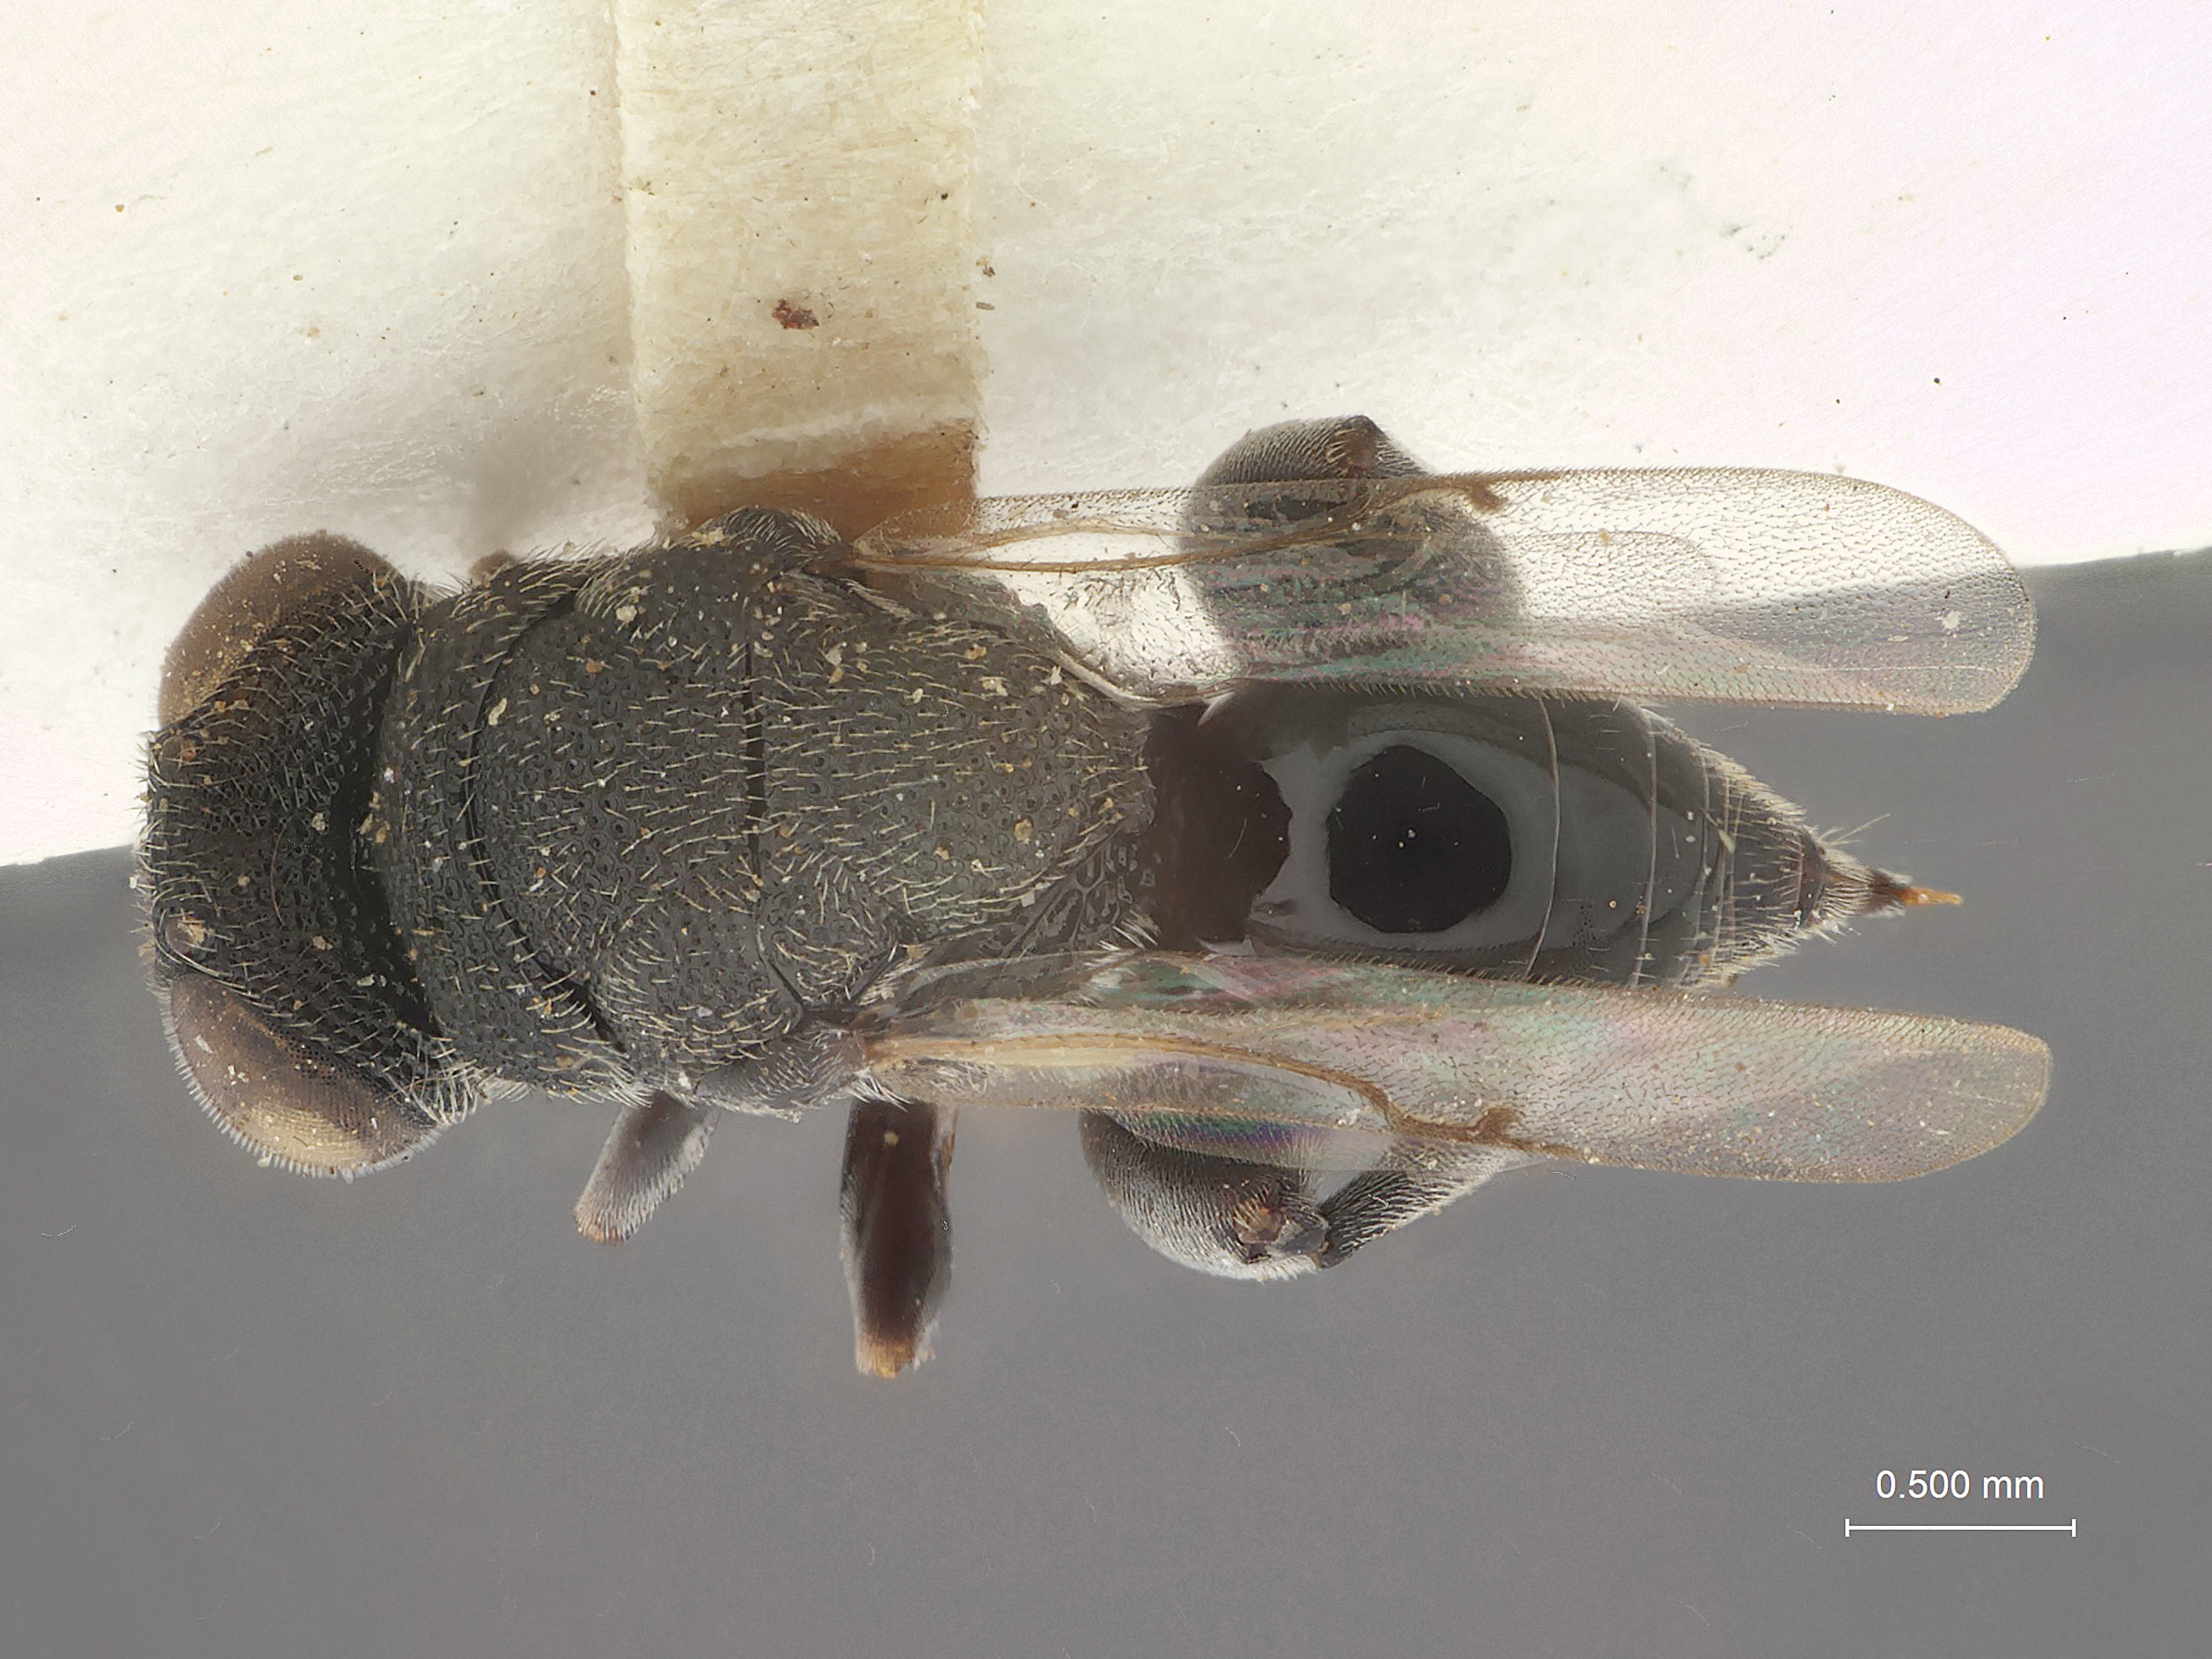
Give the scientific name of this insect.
Neohaltichella nitigastra
